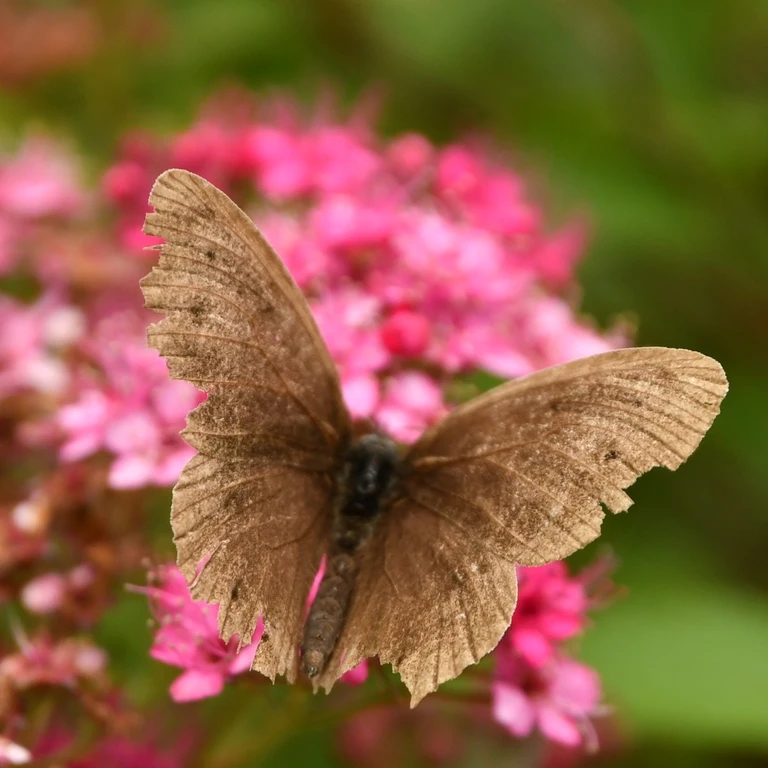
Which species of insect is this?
Aphantopus hyperantus
